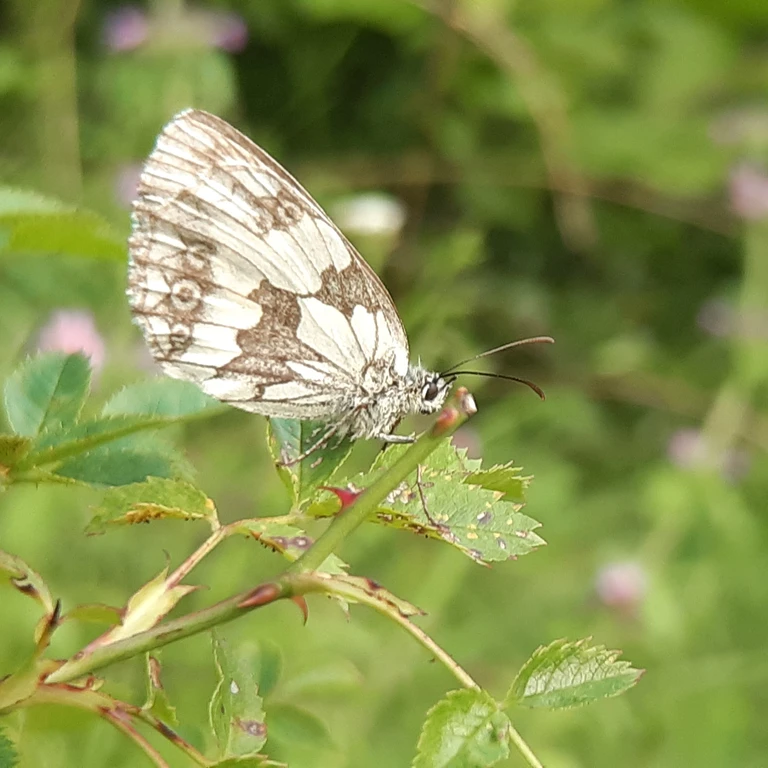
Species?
Melanargia galathea
